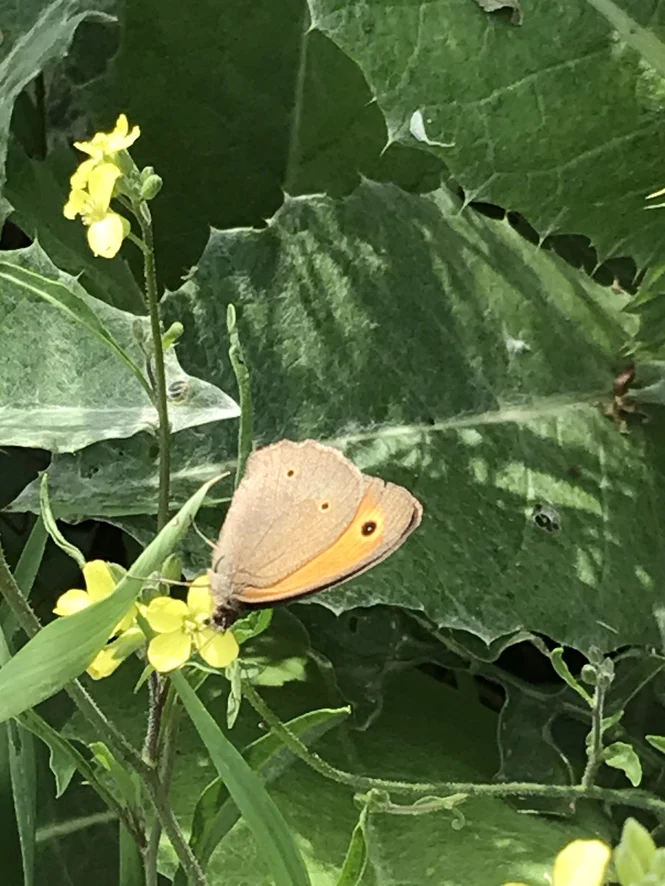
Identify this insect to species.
Maniola jurtina
